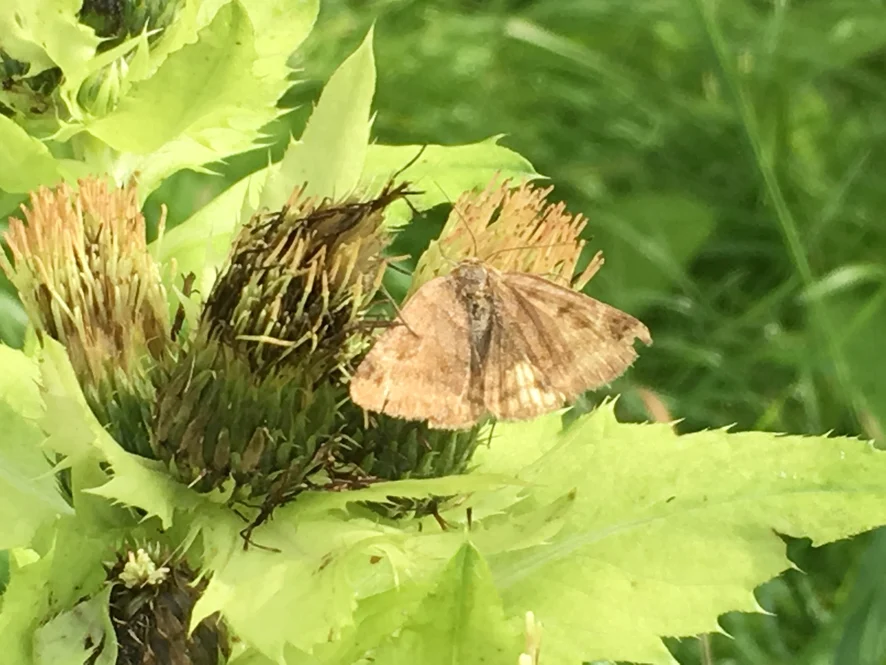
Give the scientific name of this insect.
Euclidia glyphica
